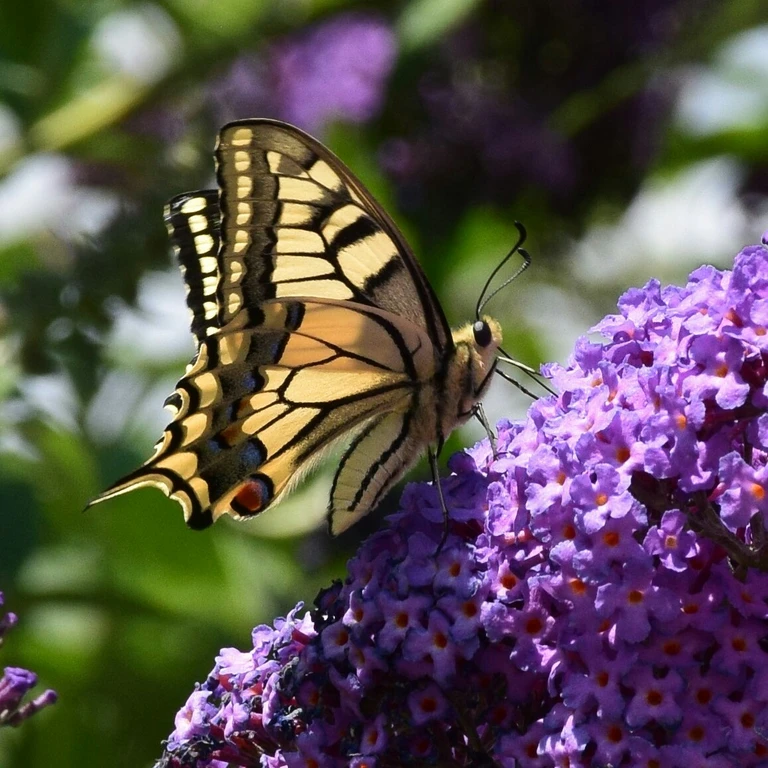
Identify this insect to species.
Papilio machaon
